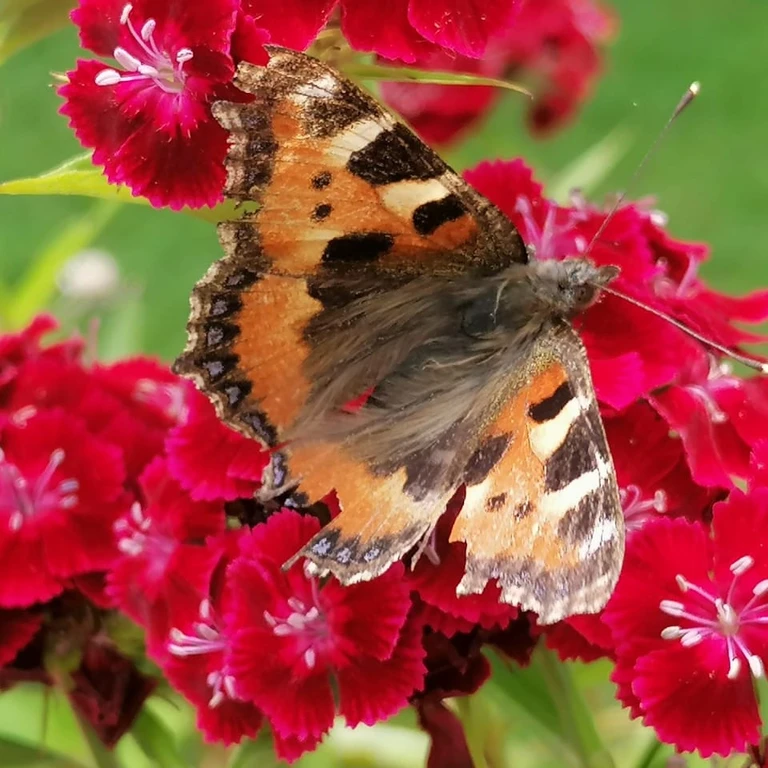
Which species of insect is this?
Aglais urticae
